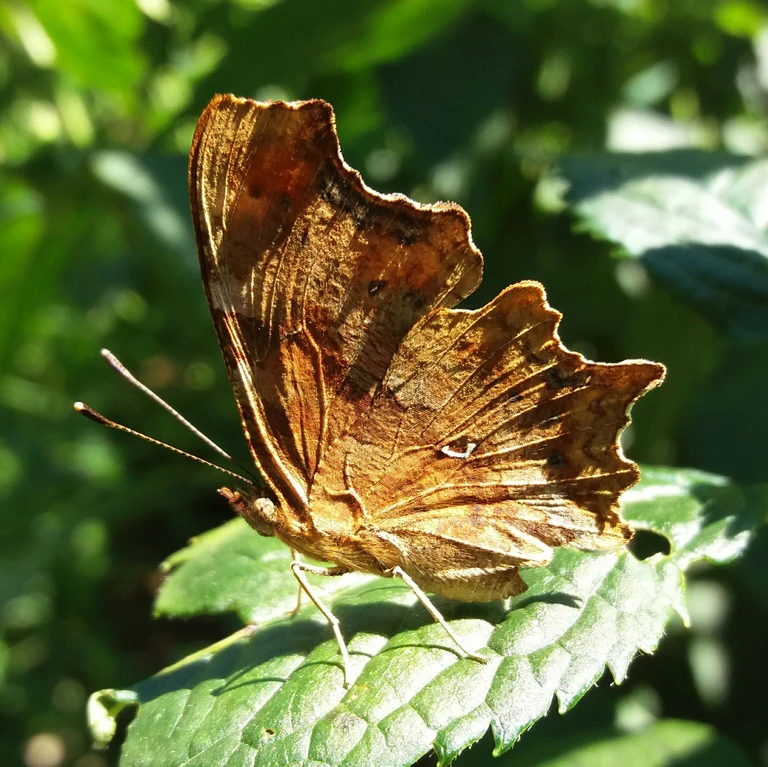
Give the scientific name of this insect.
Polygonia c-album
